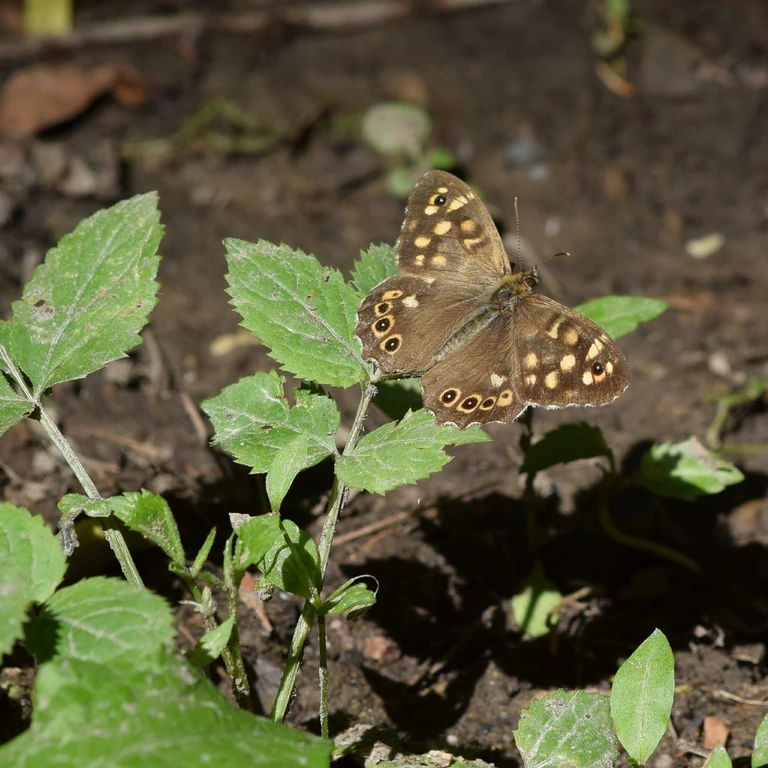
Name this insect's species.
Pararge aegeria
